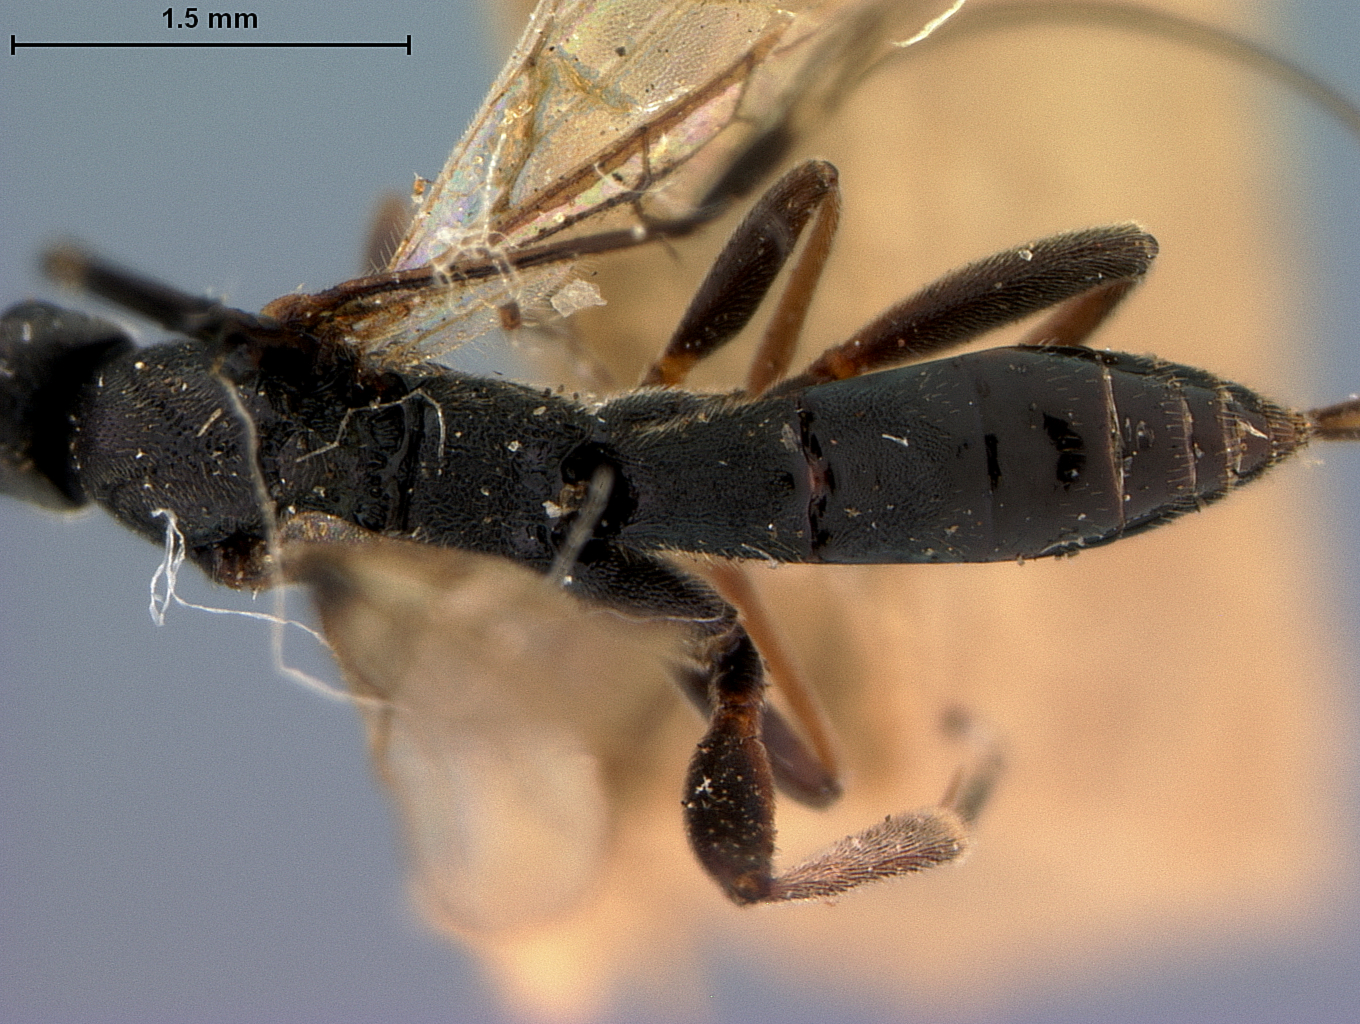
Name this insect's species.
Orgilus buccatus
